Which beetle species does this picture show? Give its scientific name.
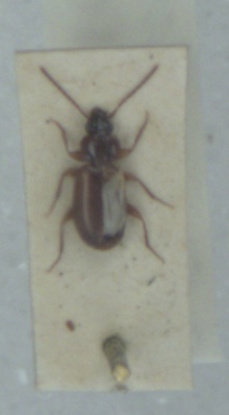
Trechus quadristriatus
